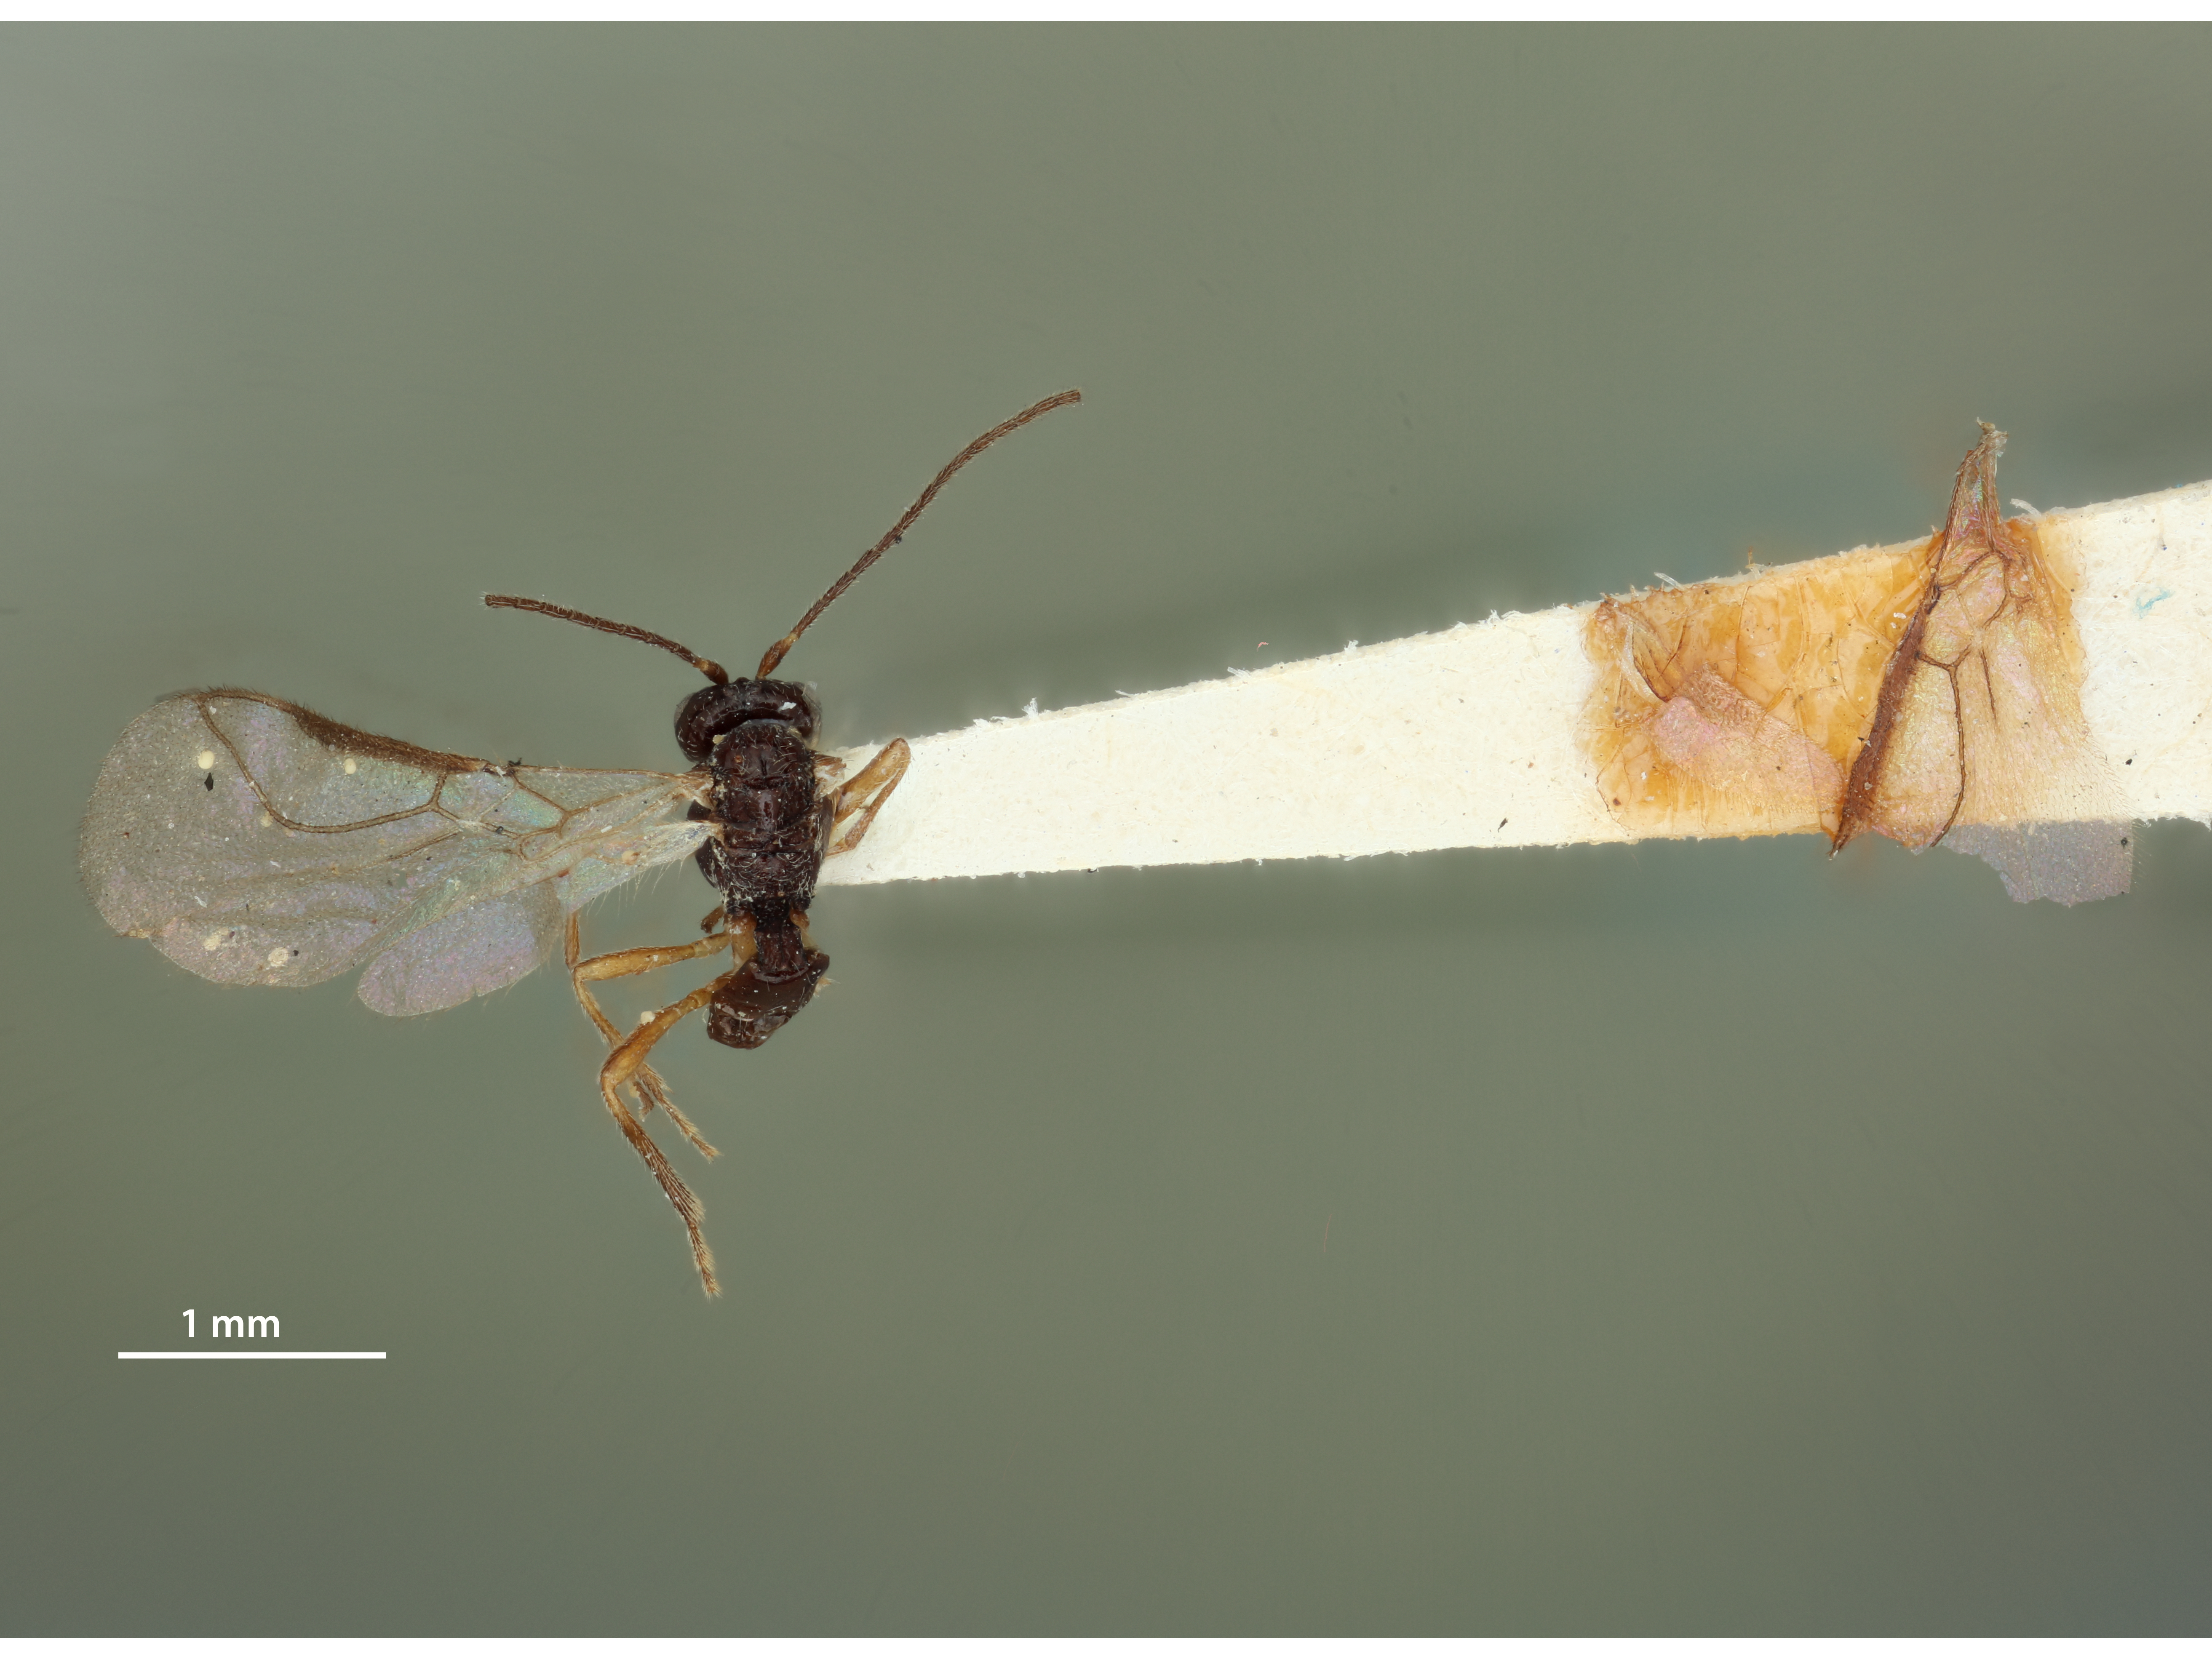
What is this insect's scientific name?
Liposcia dubiosa
